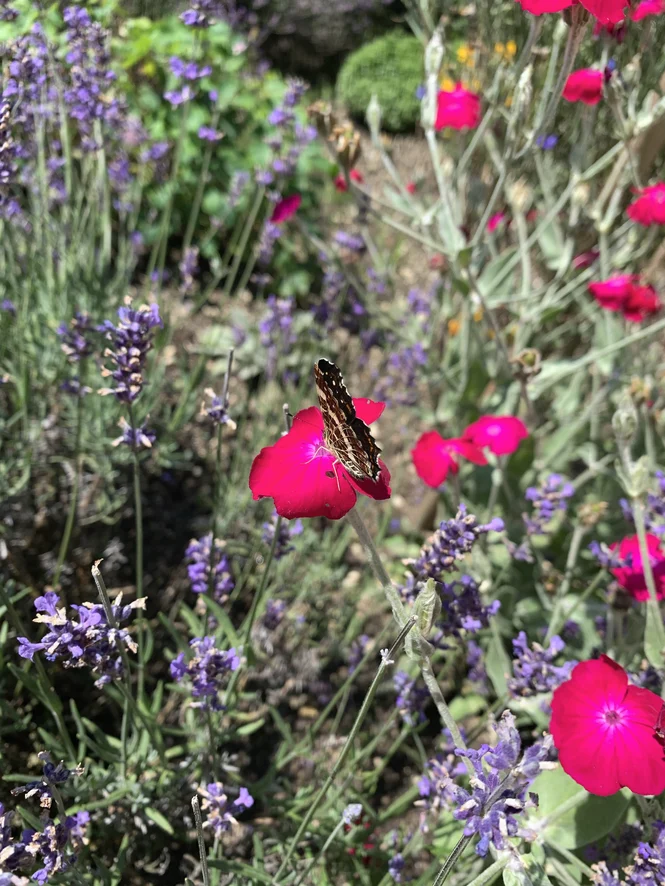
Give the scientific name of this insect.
Araschnia levana
